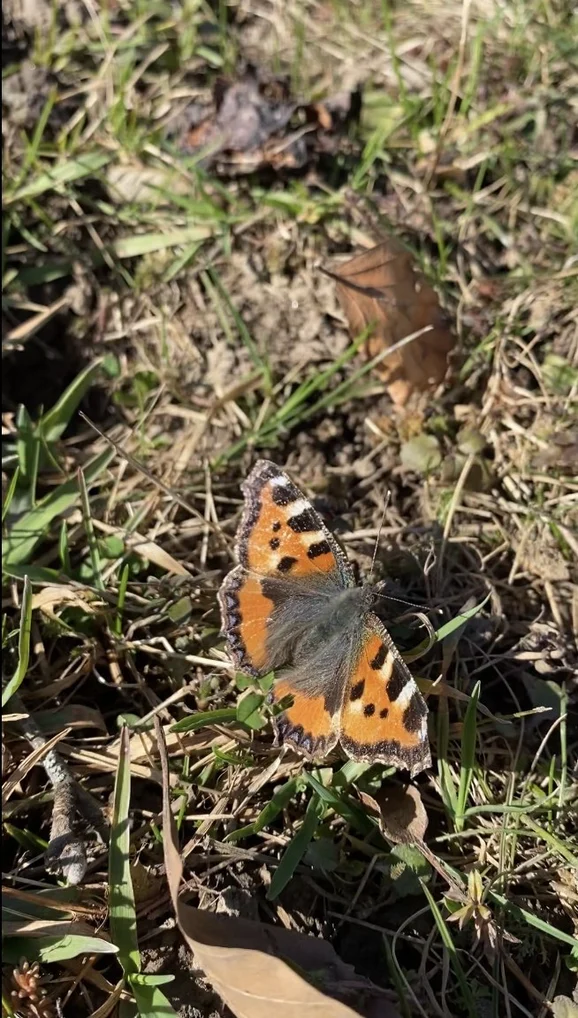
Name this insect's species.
Aglais urticae
